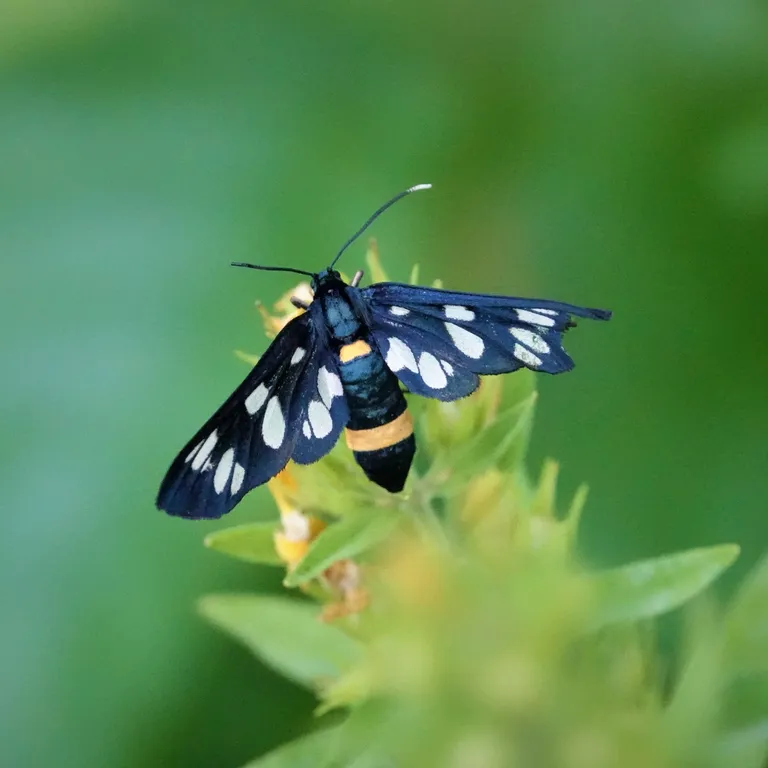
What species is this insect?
Amata phegea
